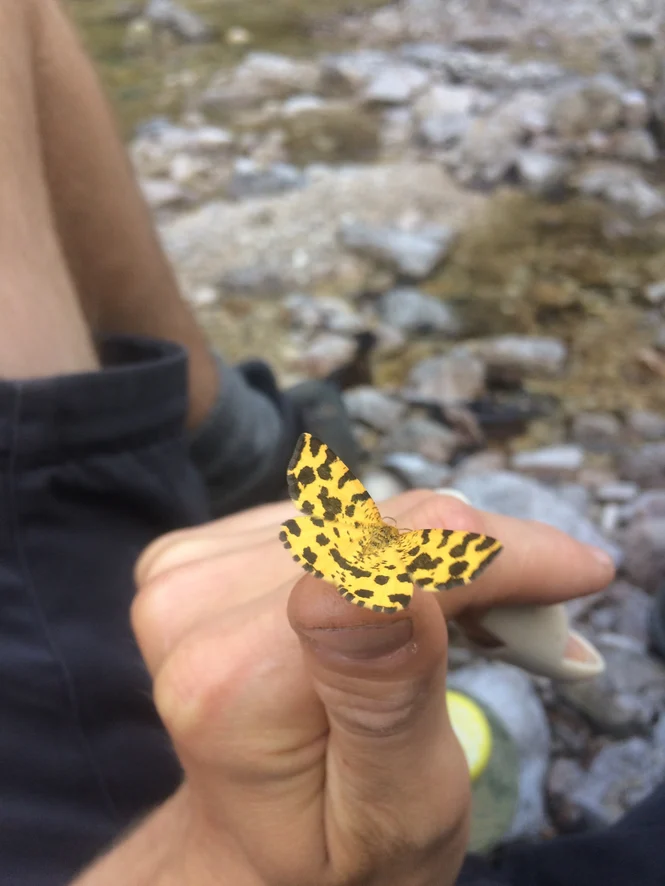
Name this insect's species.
Pseudopanthera macularia
